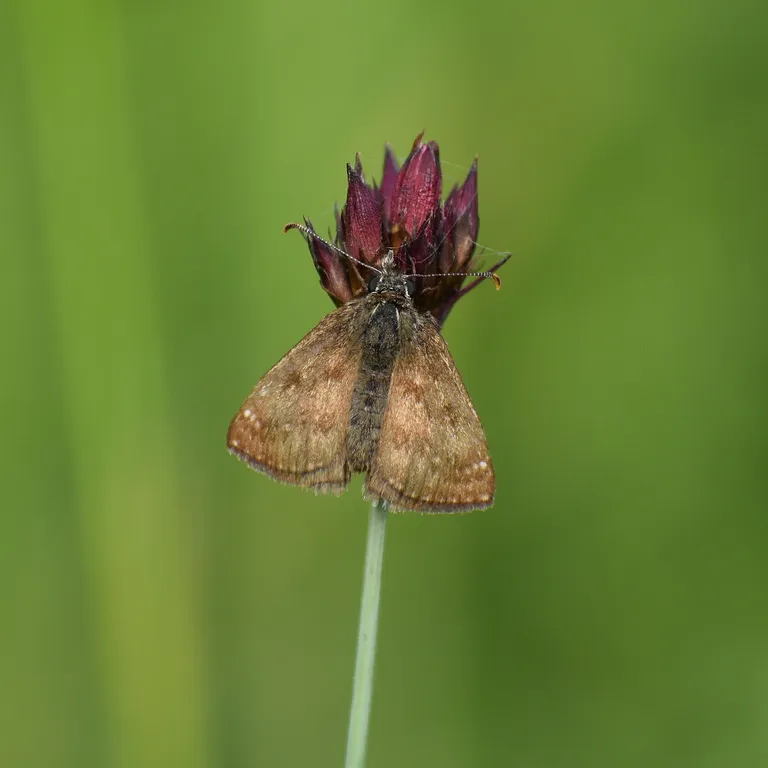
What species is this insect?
Erynnis tages
